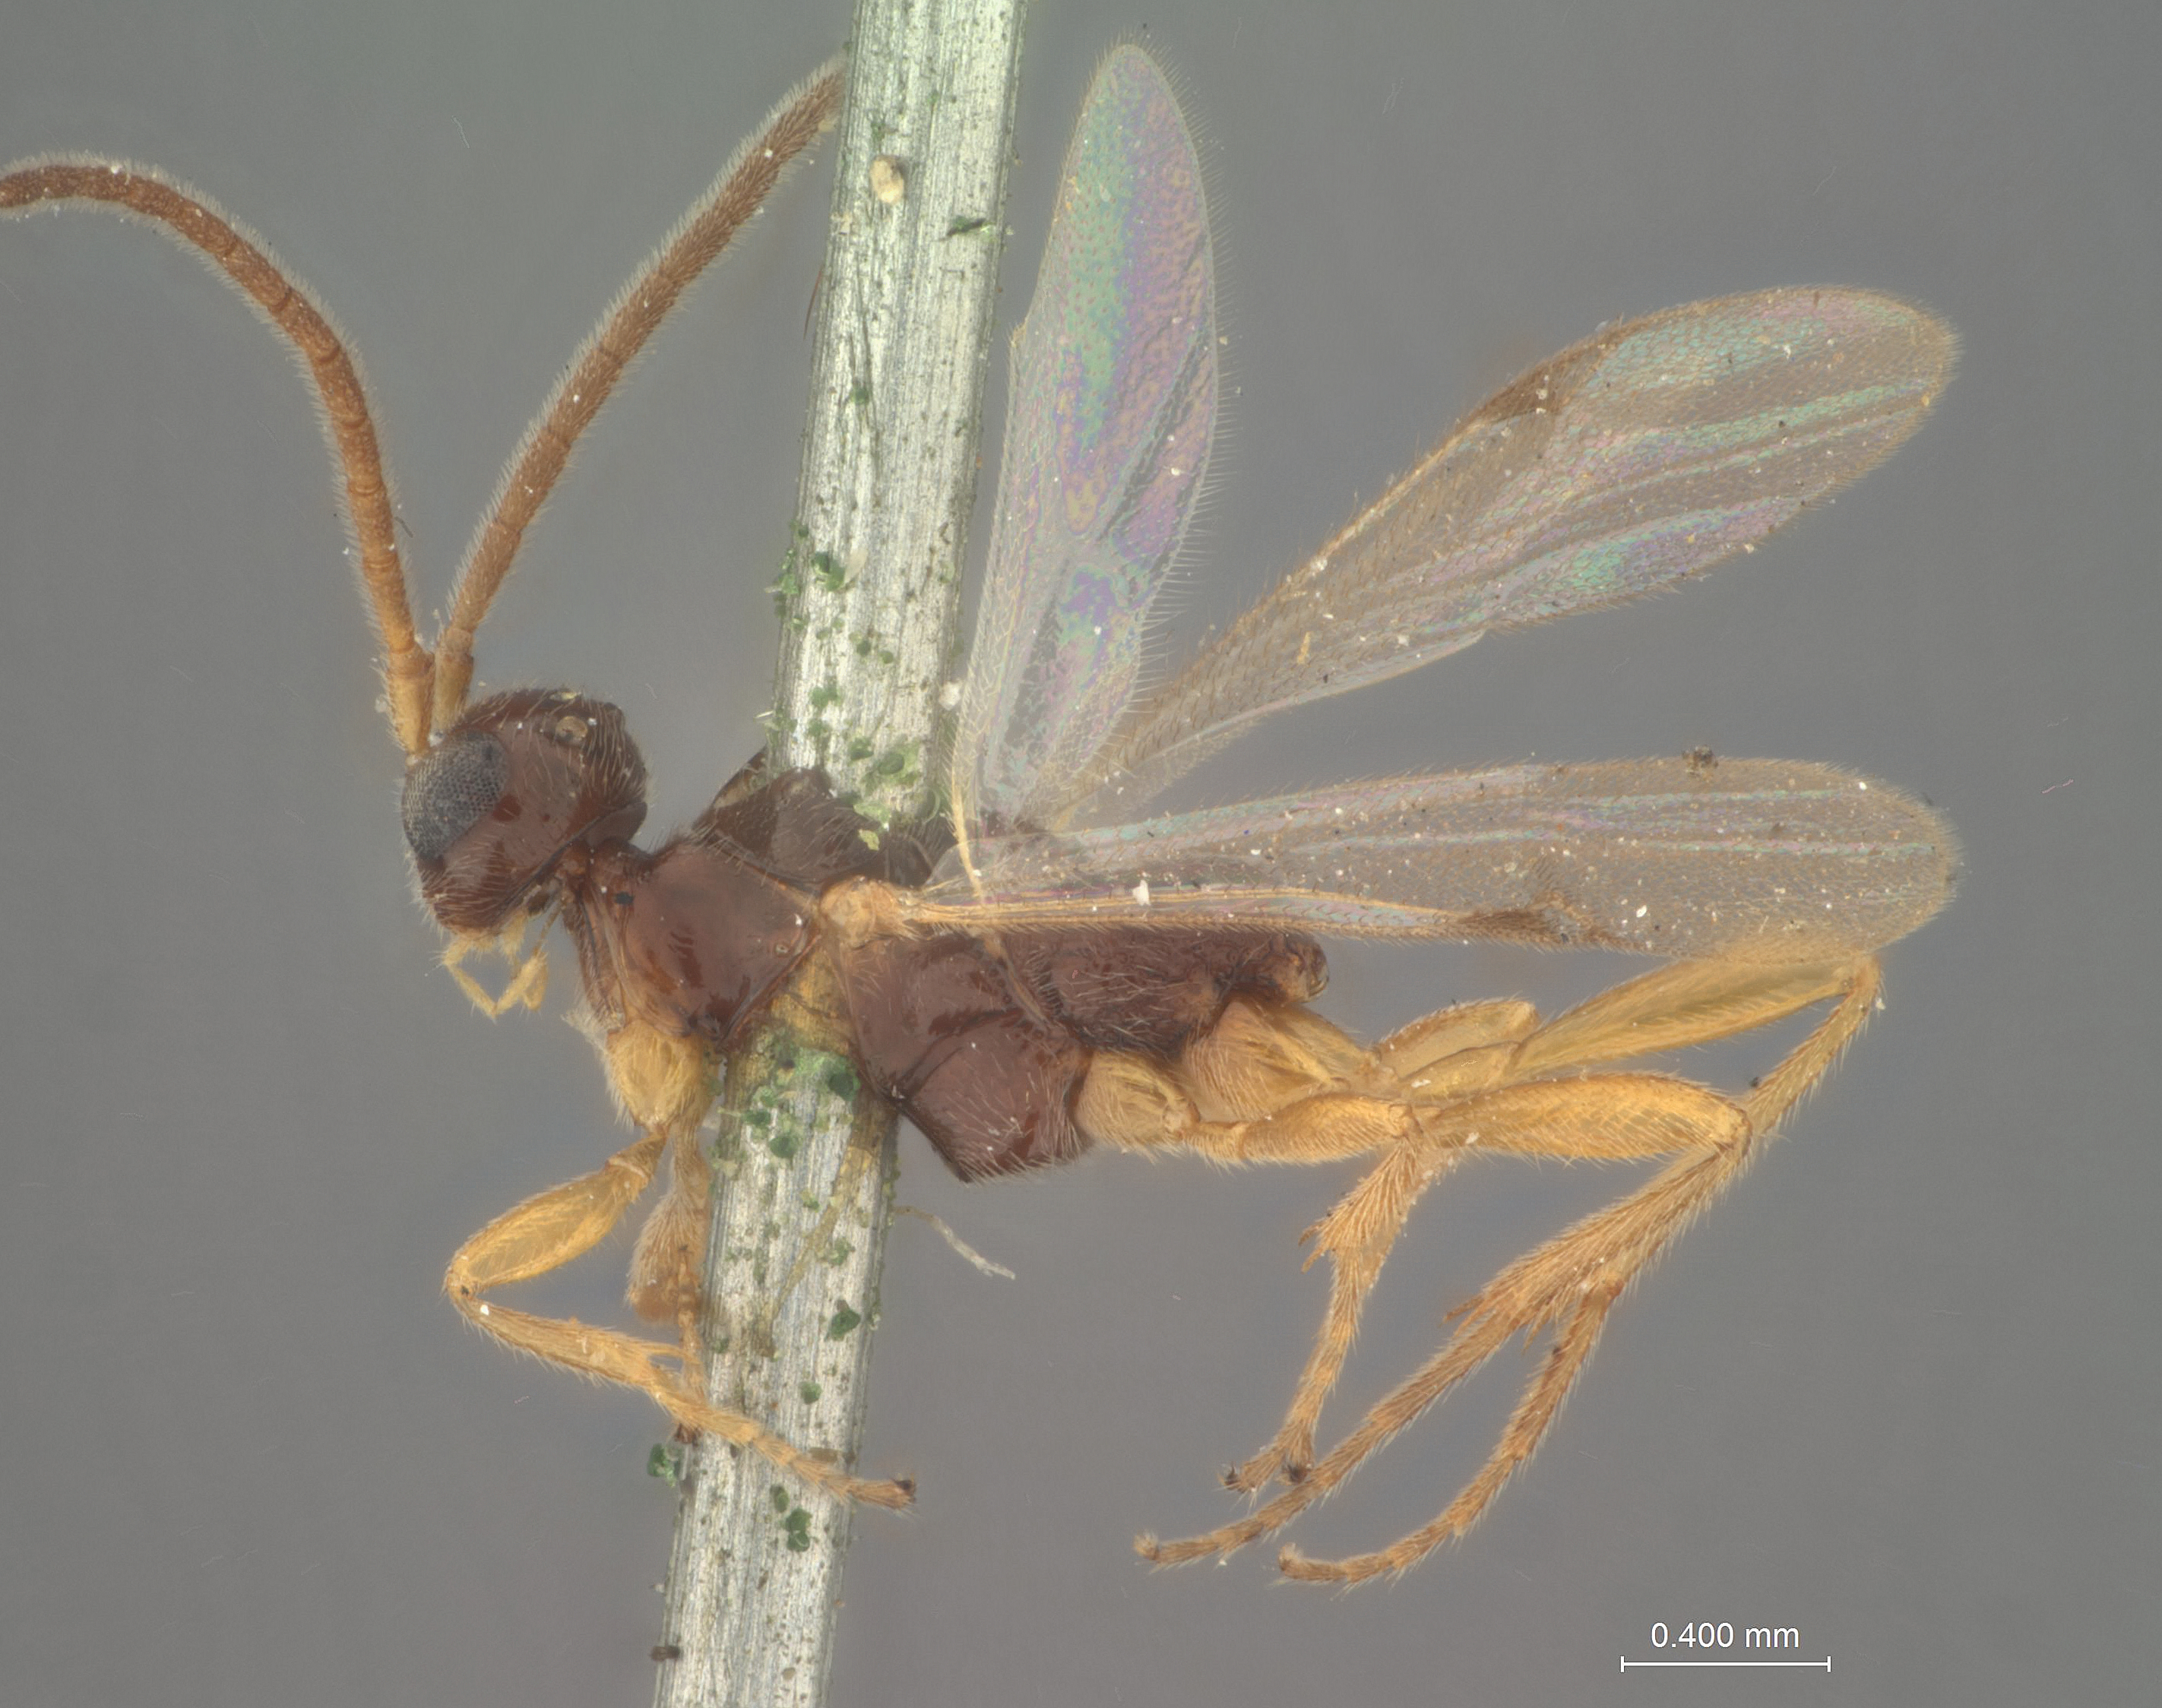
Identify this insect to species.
Proctotrypes texanus
